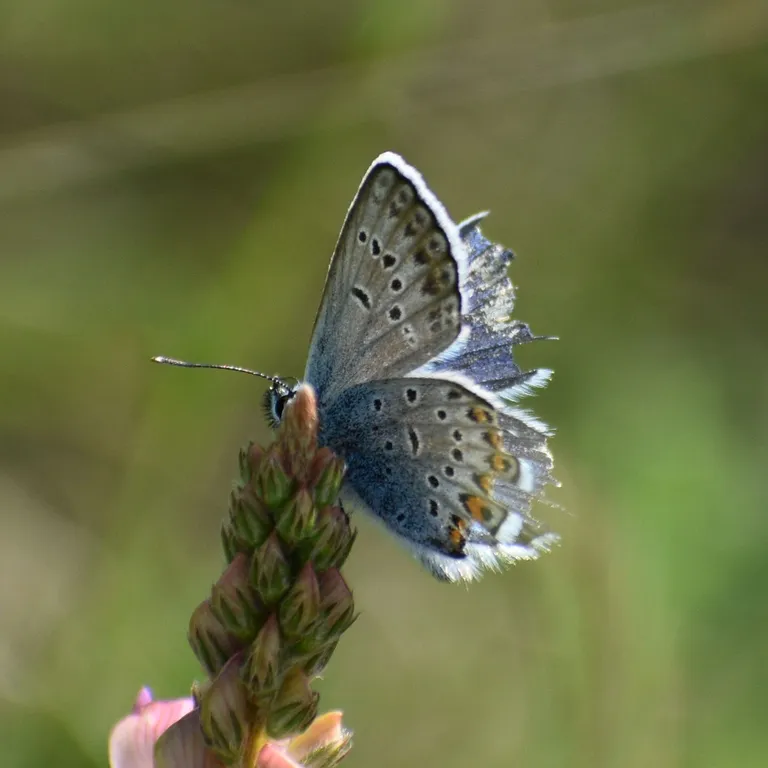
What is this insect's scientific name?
Plebejus argus
